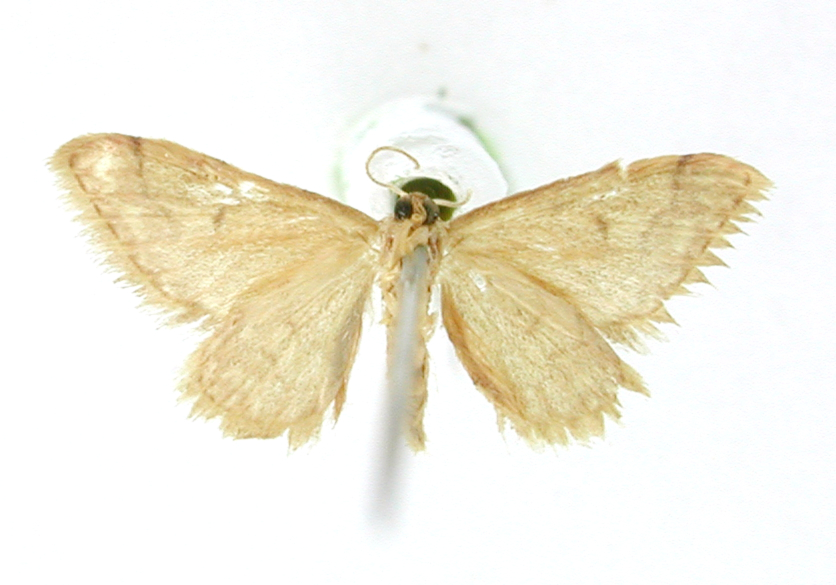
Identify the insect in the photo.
Euacidalia adipata
